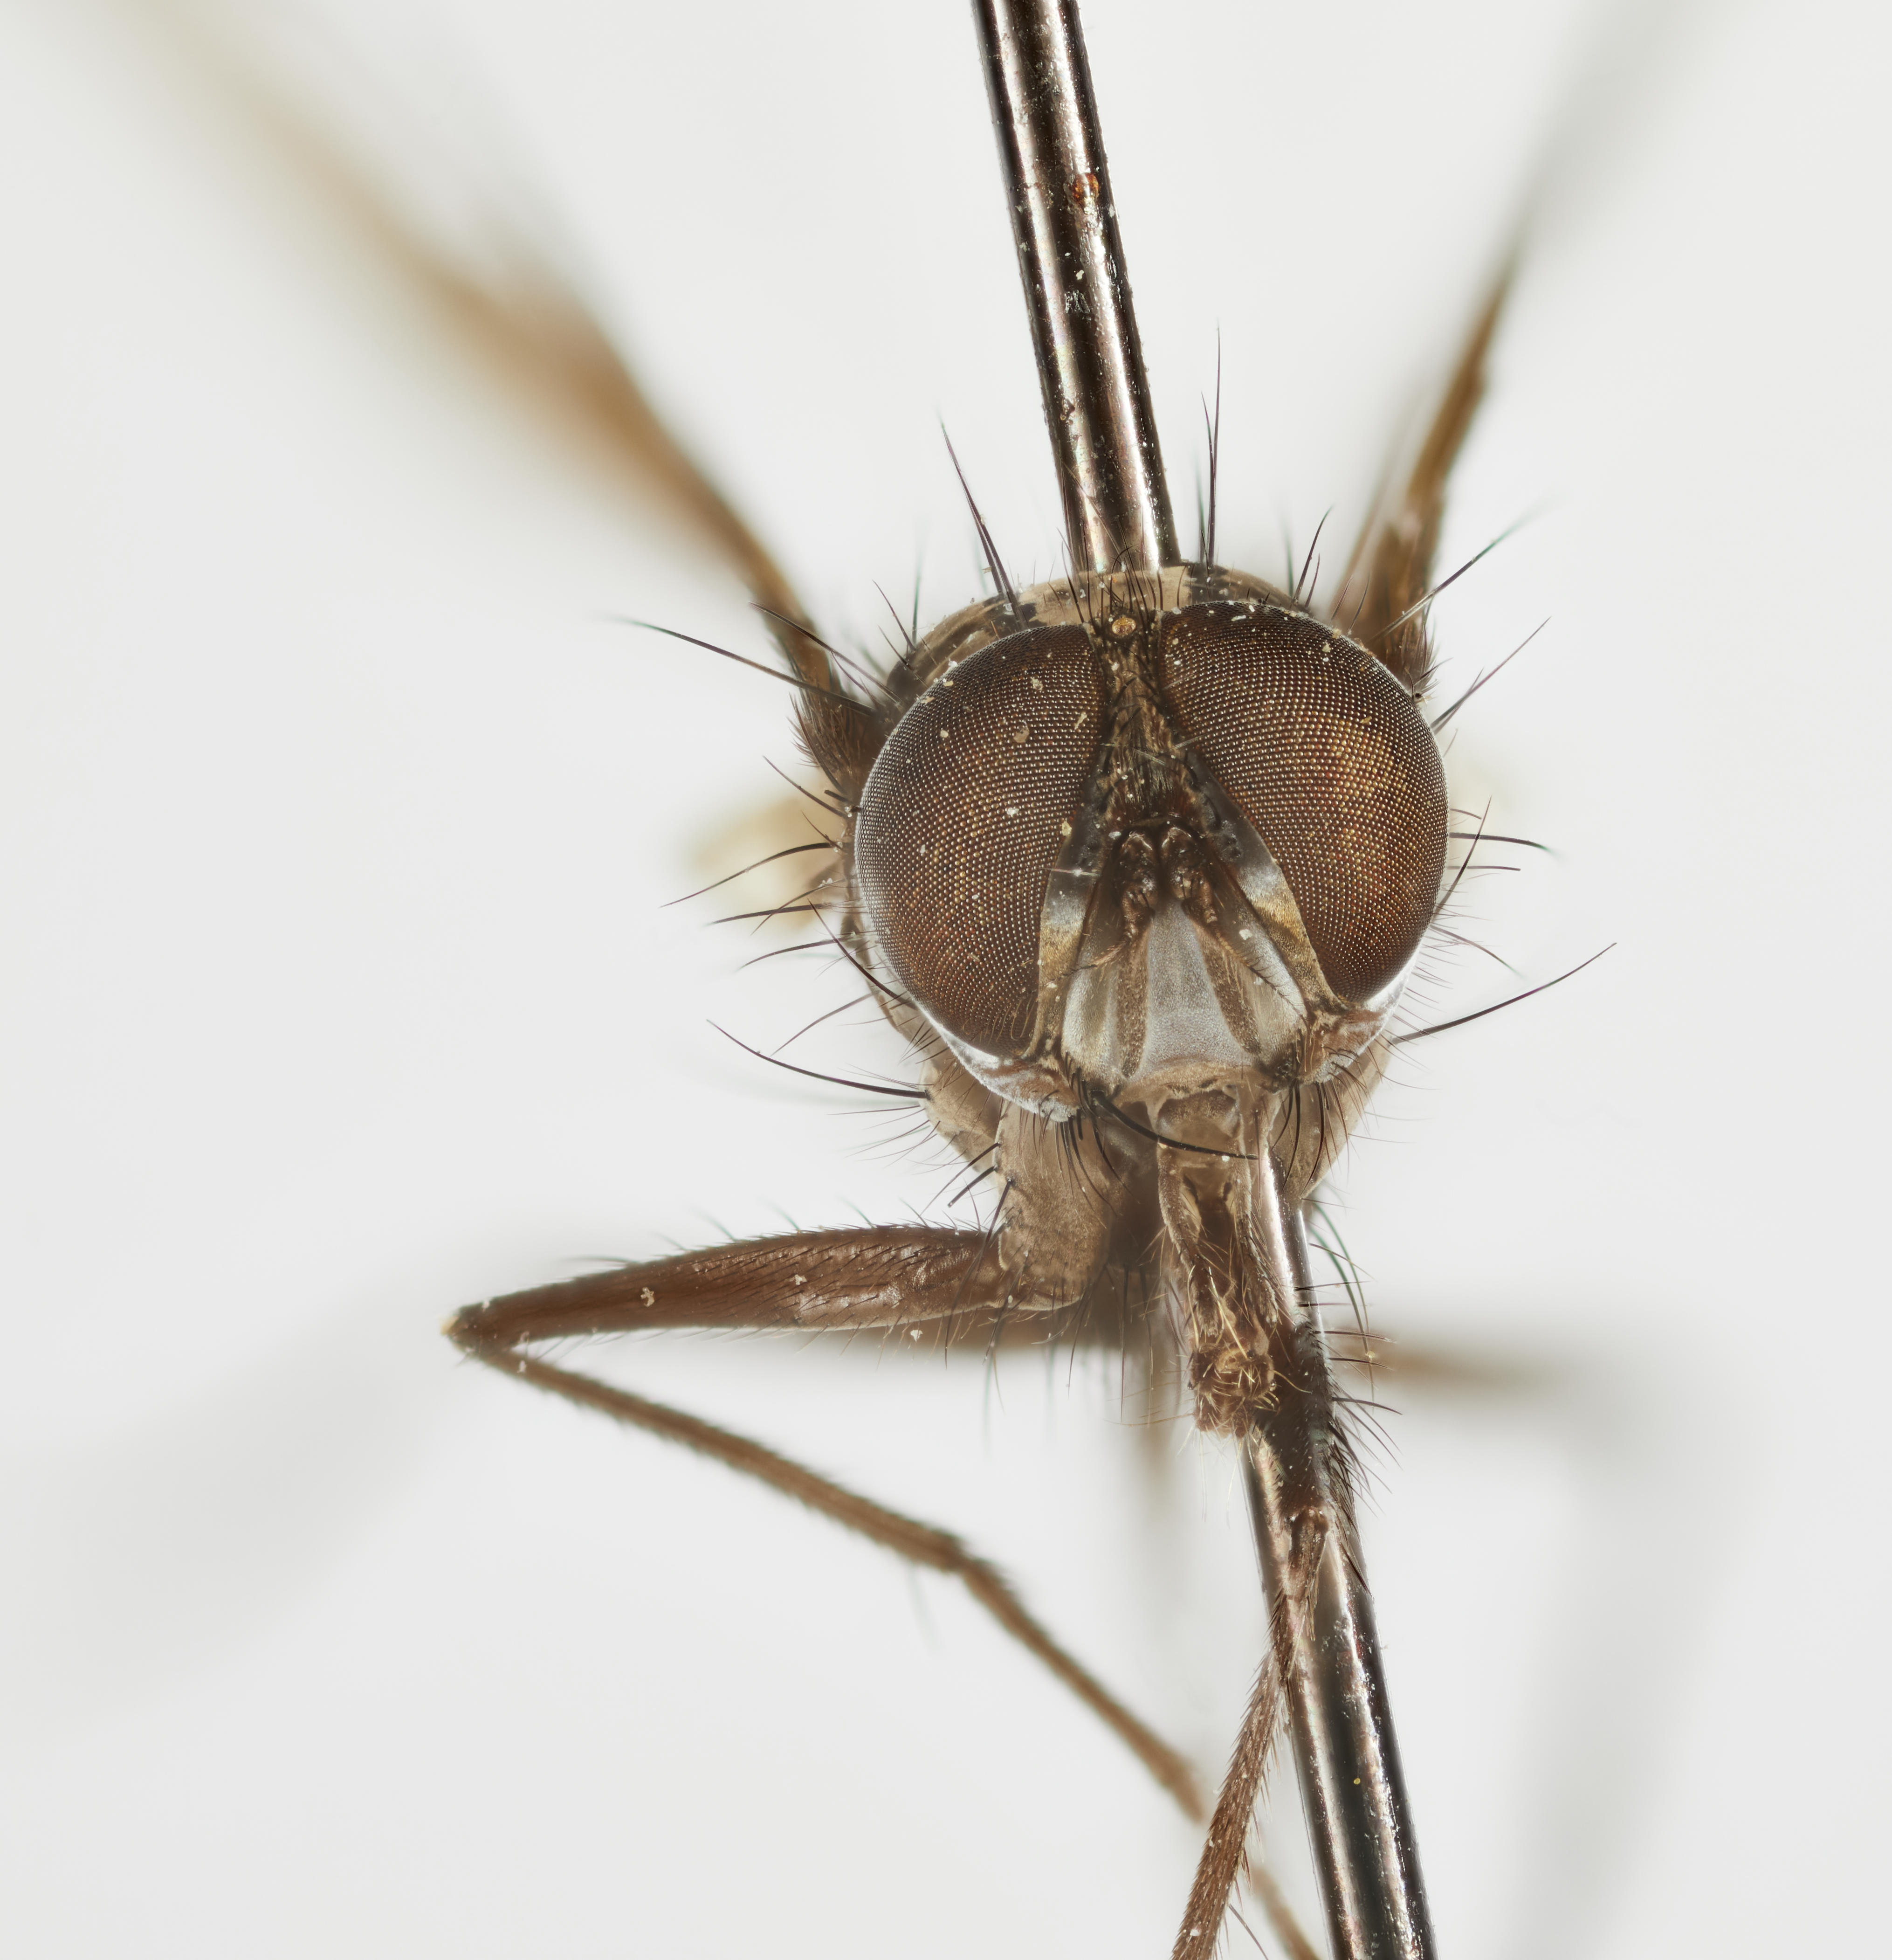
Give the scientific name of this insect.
Eophyllophila filipes
